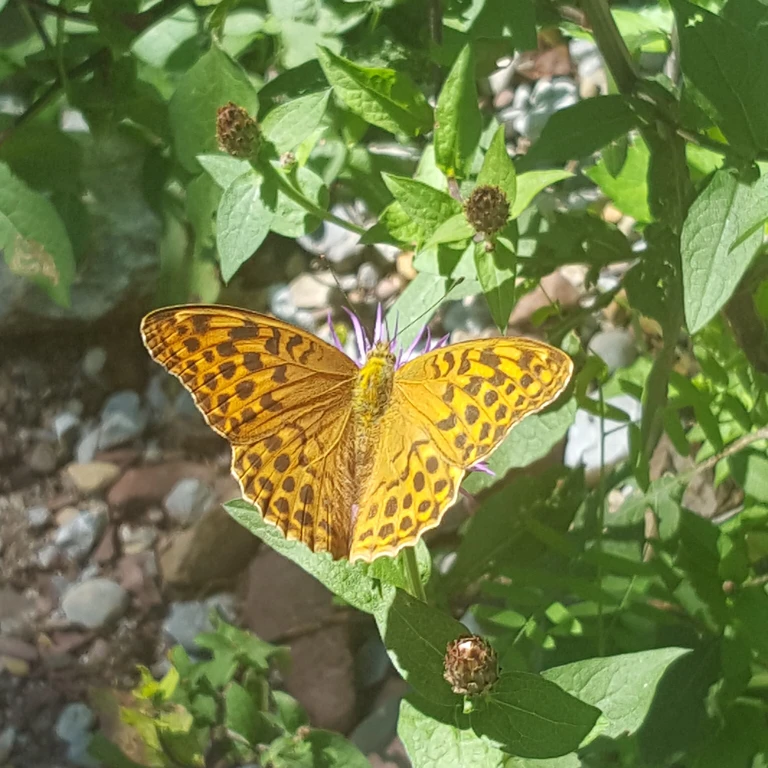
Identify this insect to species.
Argynnis paphia
